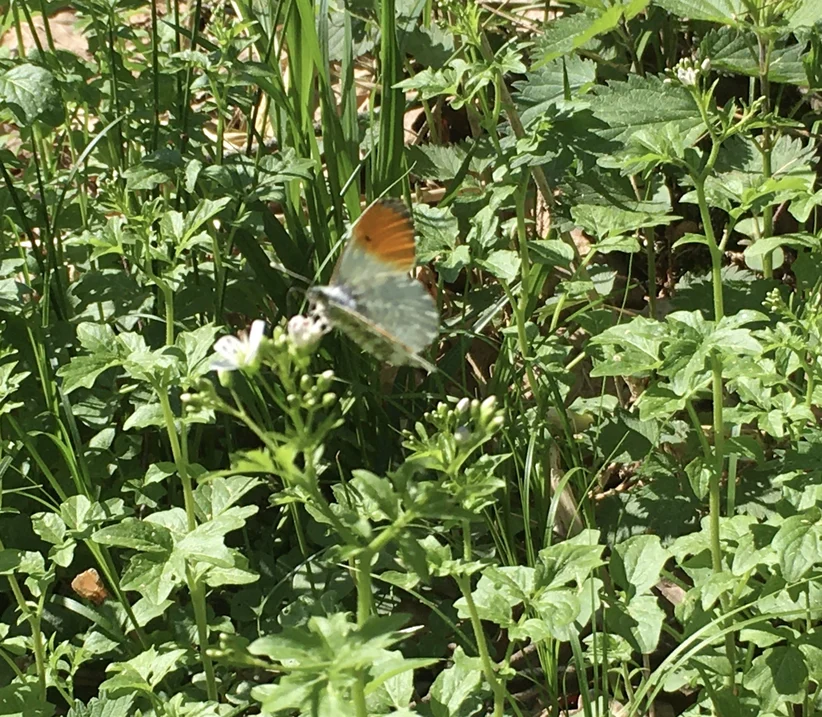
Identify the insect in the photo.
Anthocharis cardamines
